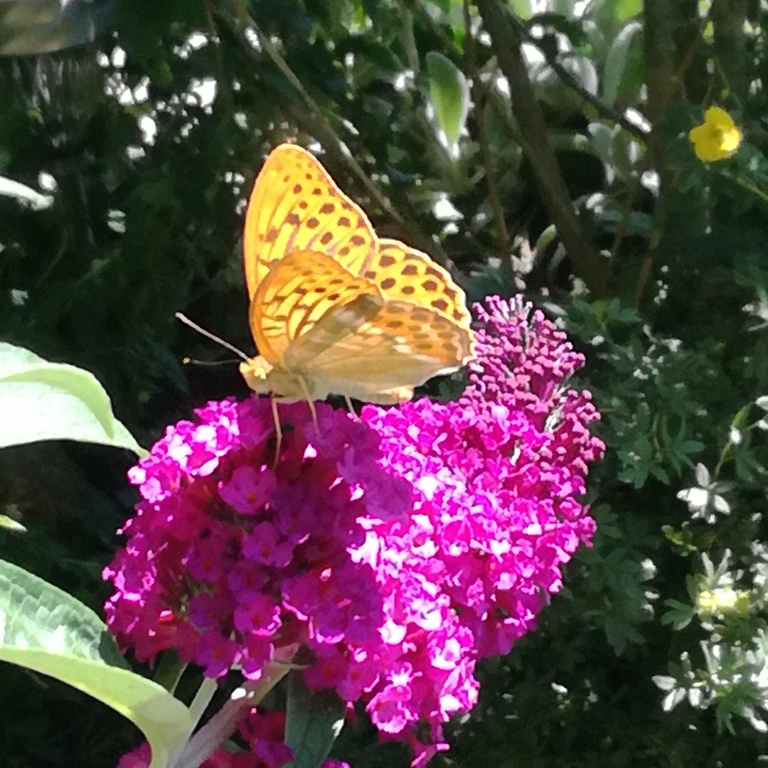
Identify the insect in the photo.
Argynnis paphia
